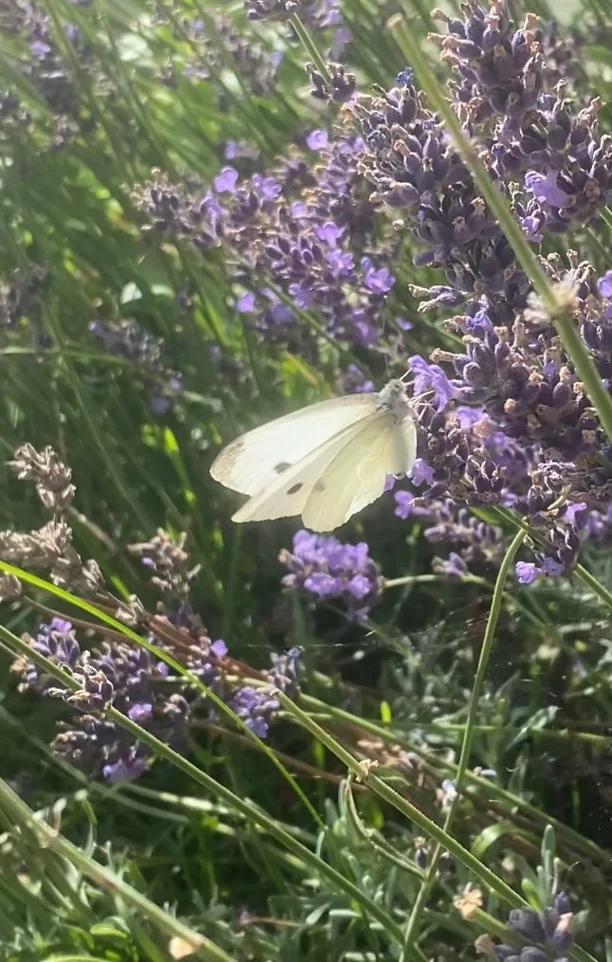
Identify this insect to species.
Pieris rapae
